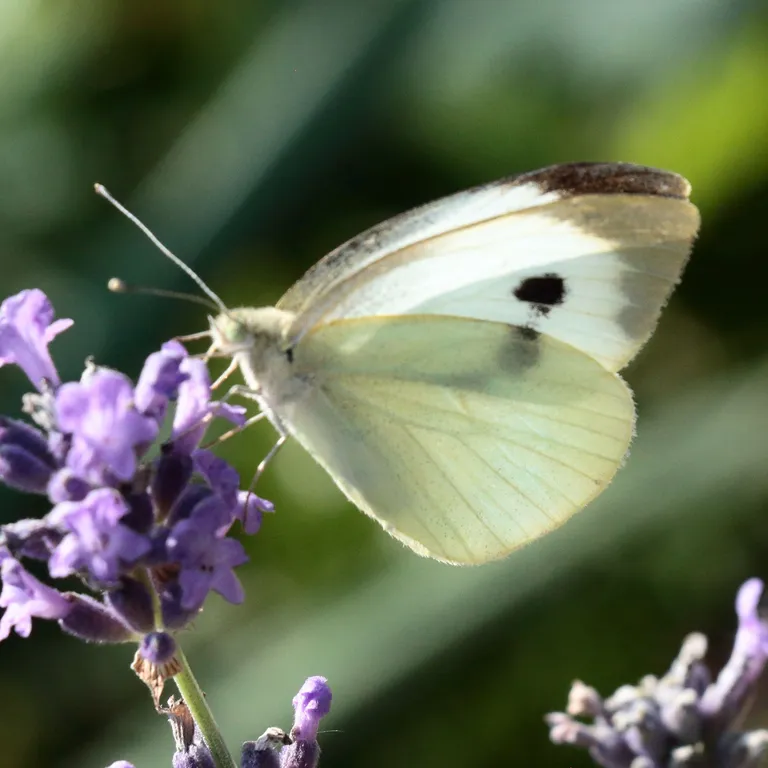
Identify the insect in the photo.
Pieris brassicae
